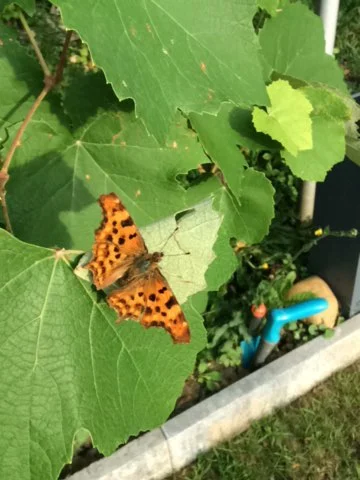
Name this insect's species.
Polygonia c-album
